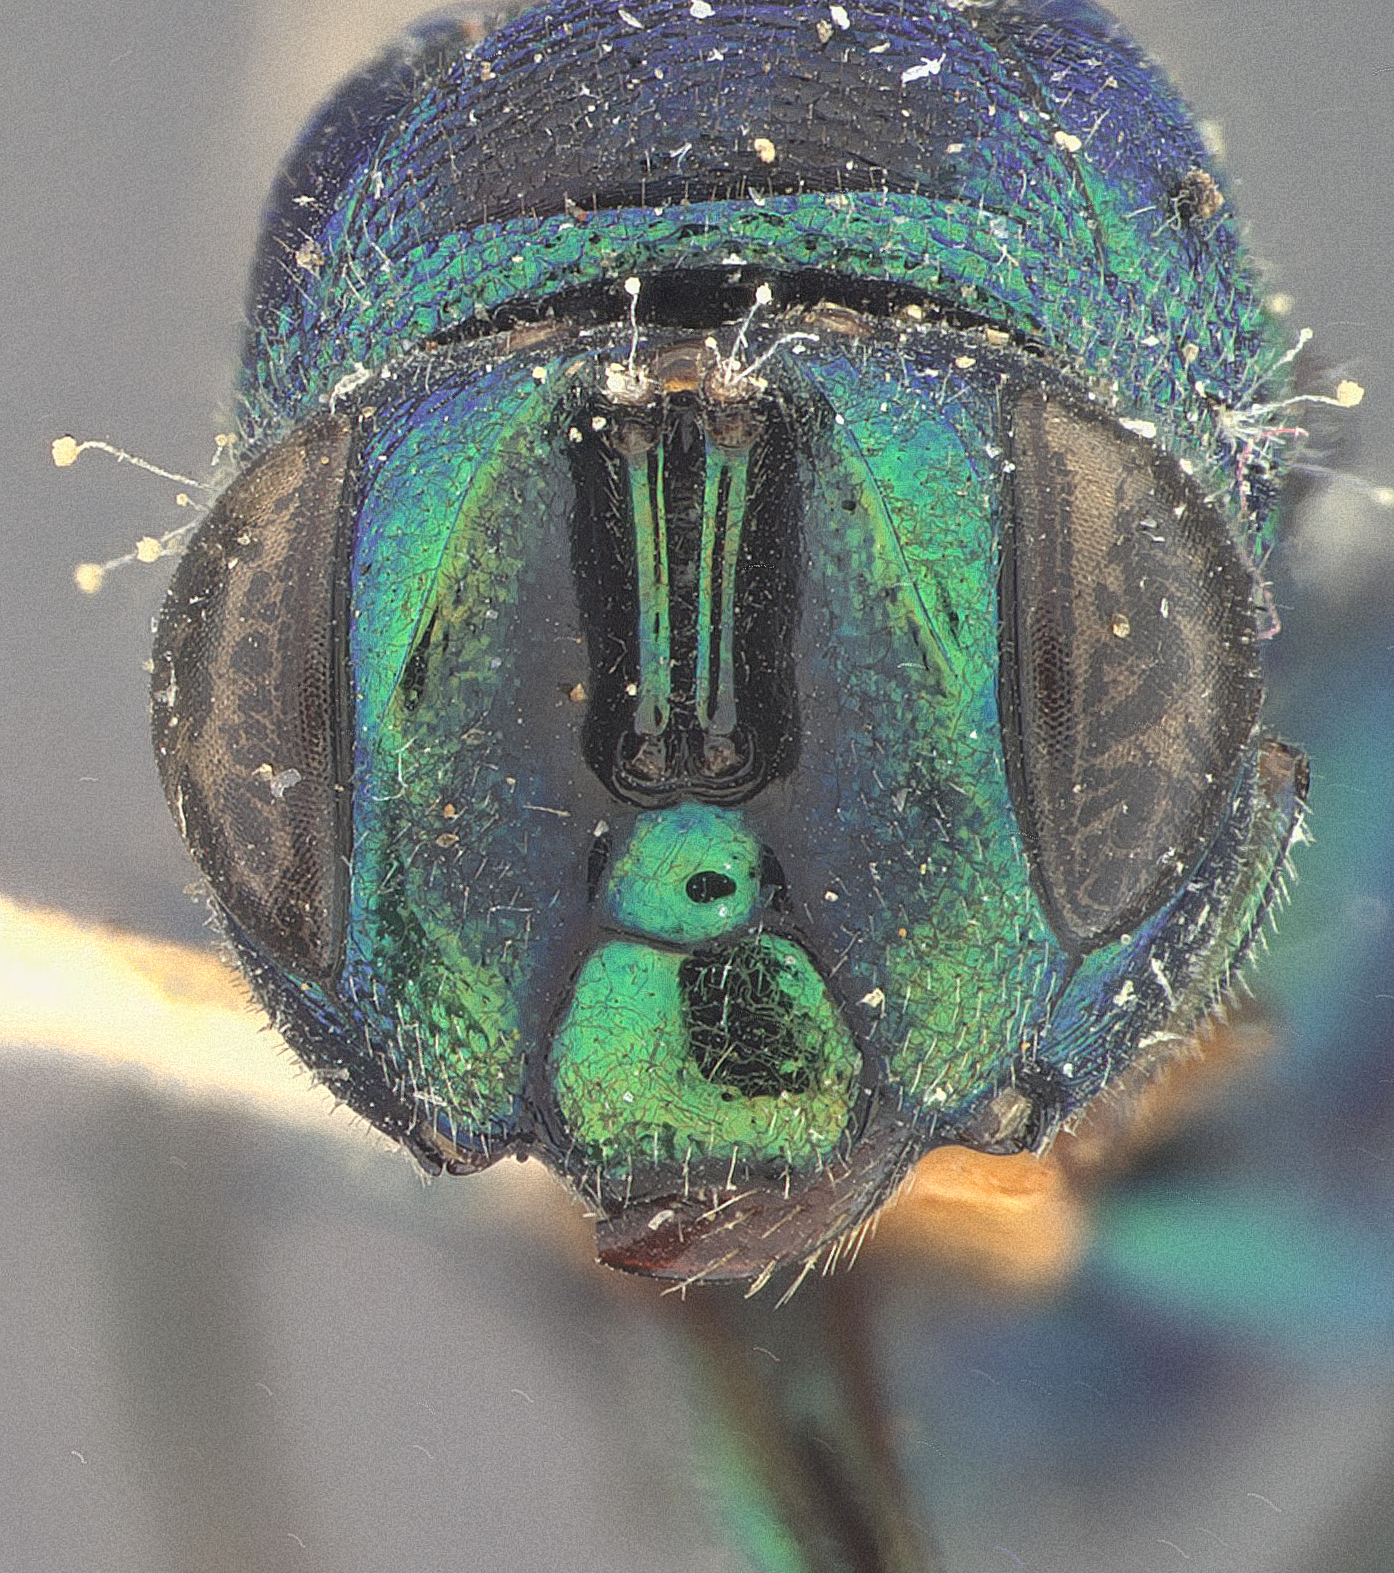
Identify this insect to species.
Perilampus singaporensis
